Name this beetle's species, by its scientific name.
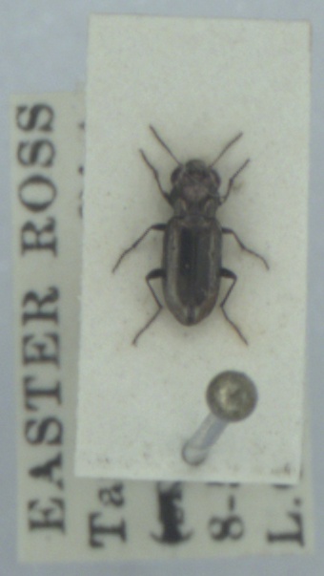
Notiophilus substriatus
